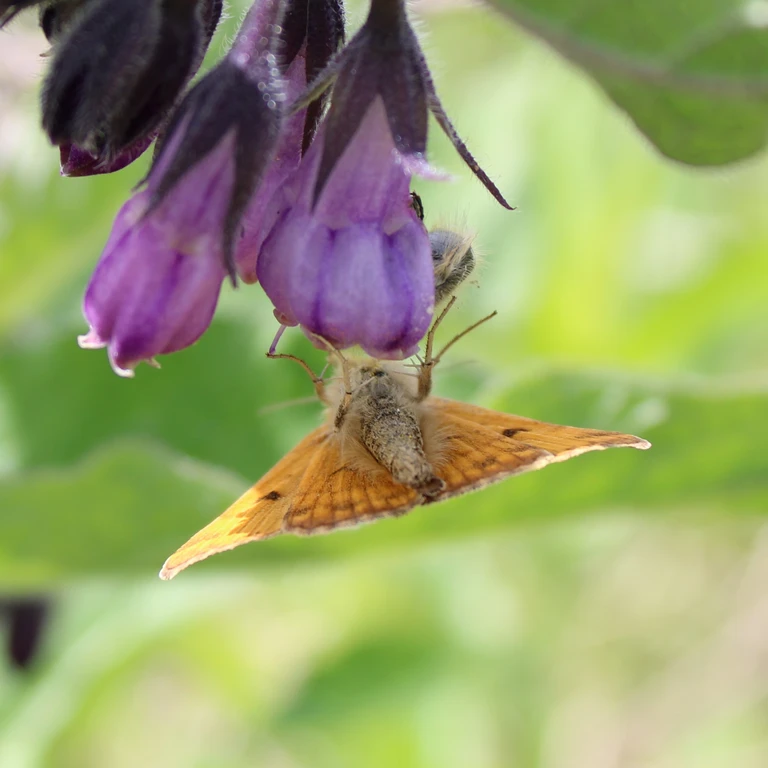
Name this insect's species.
Euclidia glyphica
